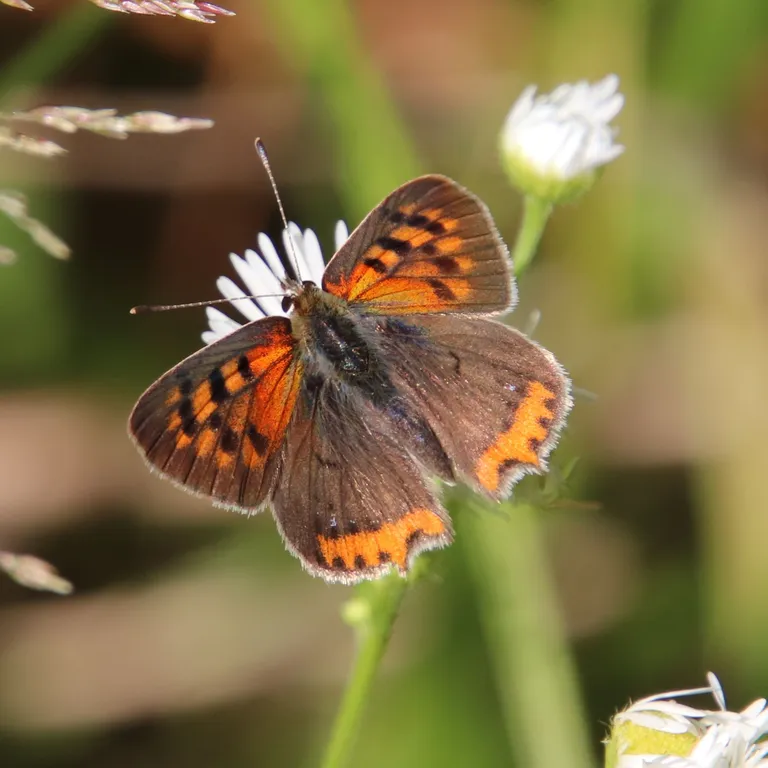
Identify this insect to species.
Lycaena phlaeas
